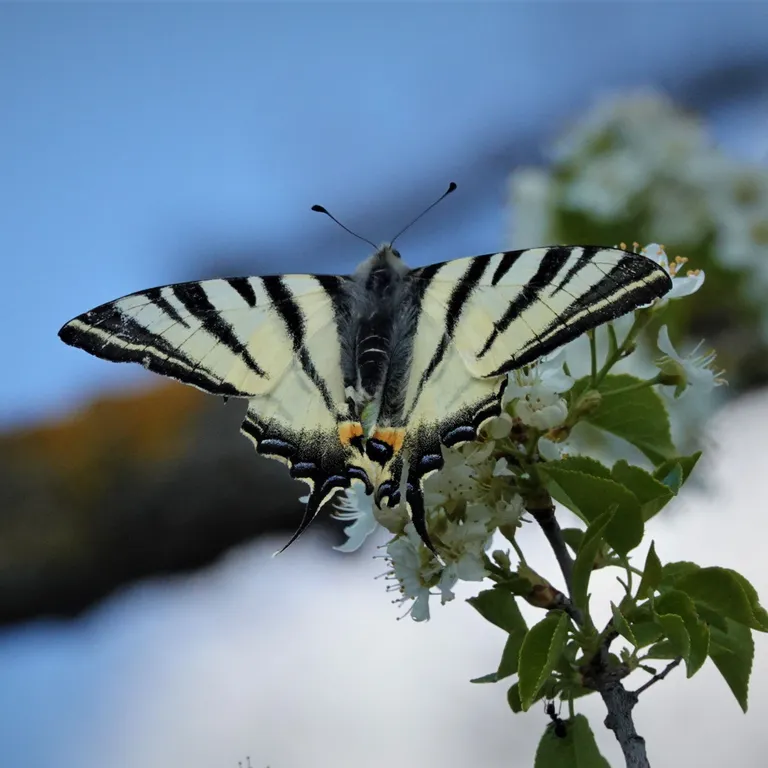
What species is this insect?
Iphiclides podalirius
